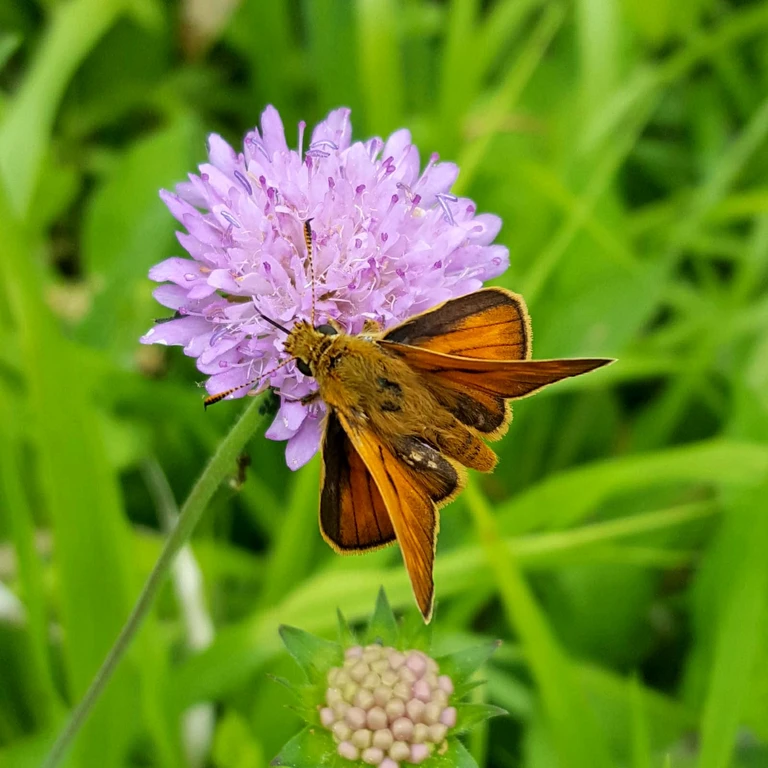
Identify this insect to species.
Ochlodes sylvanus (also Ochlodes venata)
